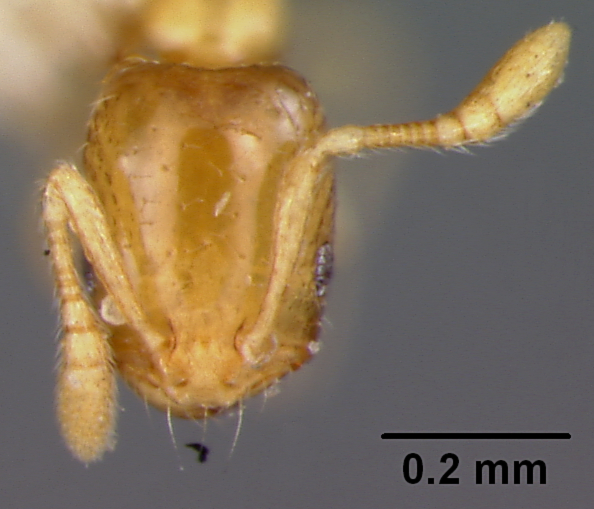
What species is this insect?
Monomorium atomus
